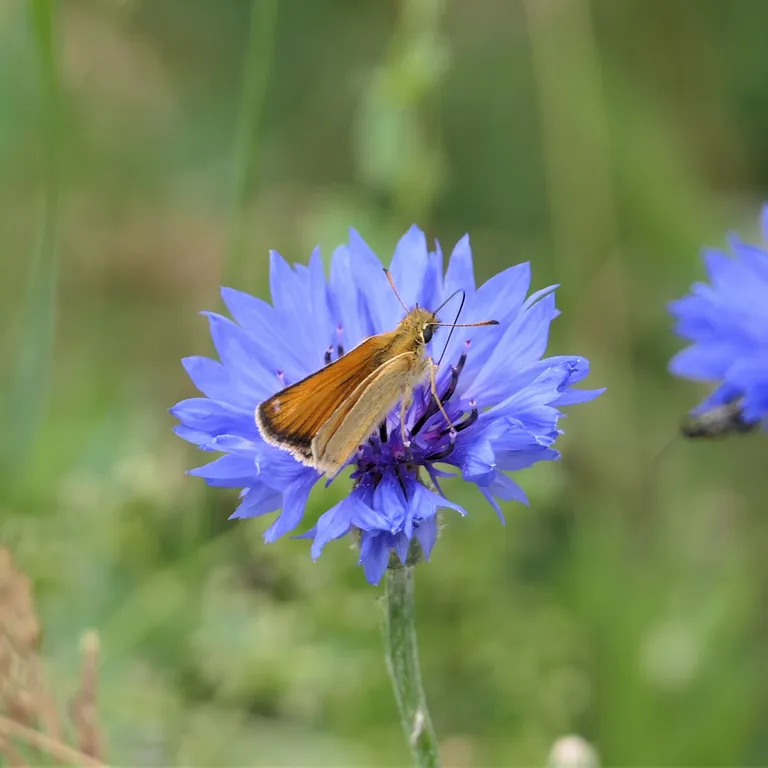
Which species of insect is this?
Thymelicus lineola
